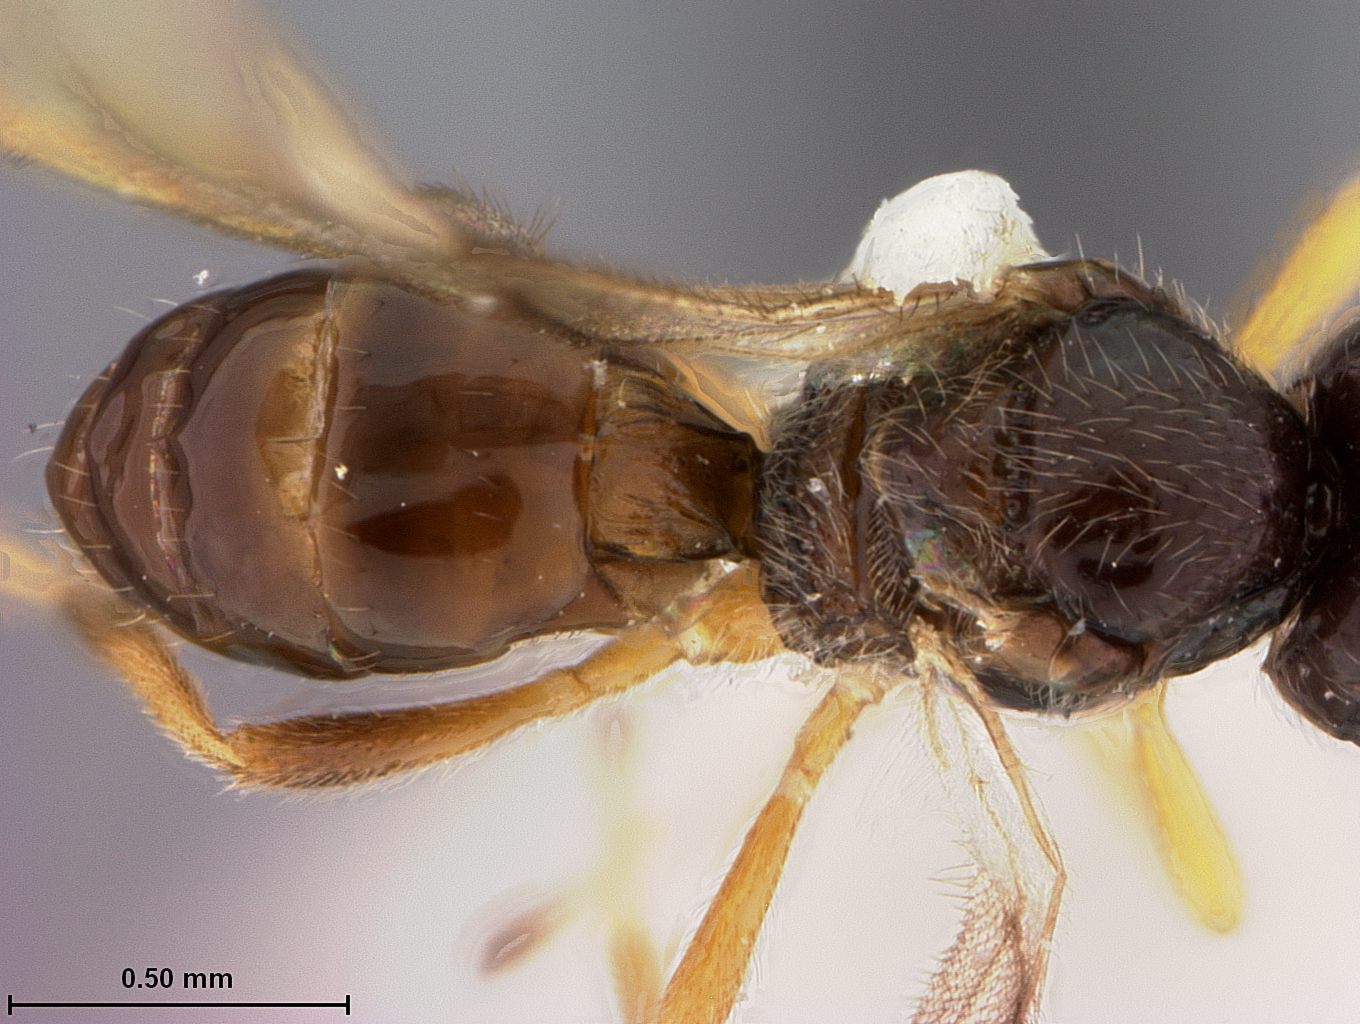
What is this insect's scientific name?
Biosteres violaceae
